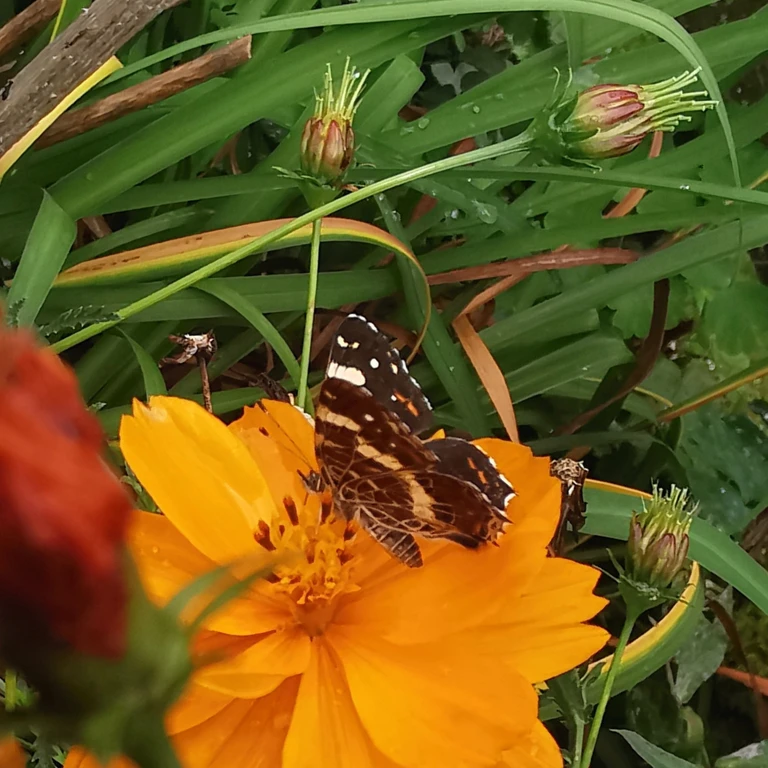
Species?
Araschnia levana
